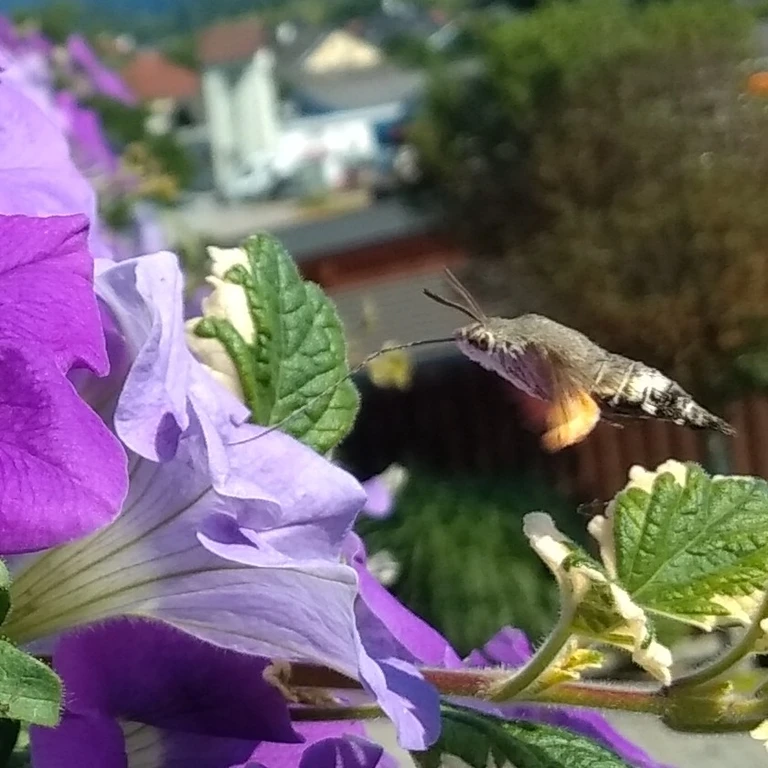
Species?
Macroglossum stellatarum
